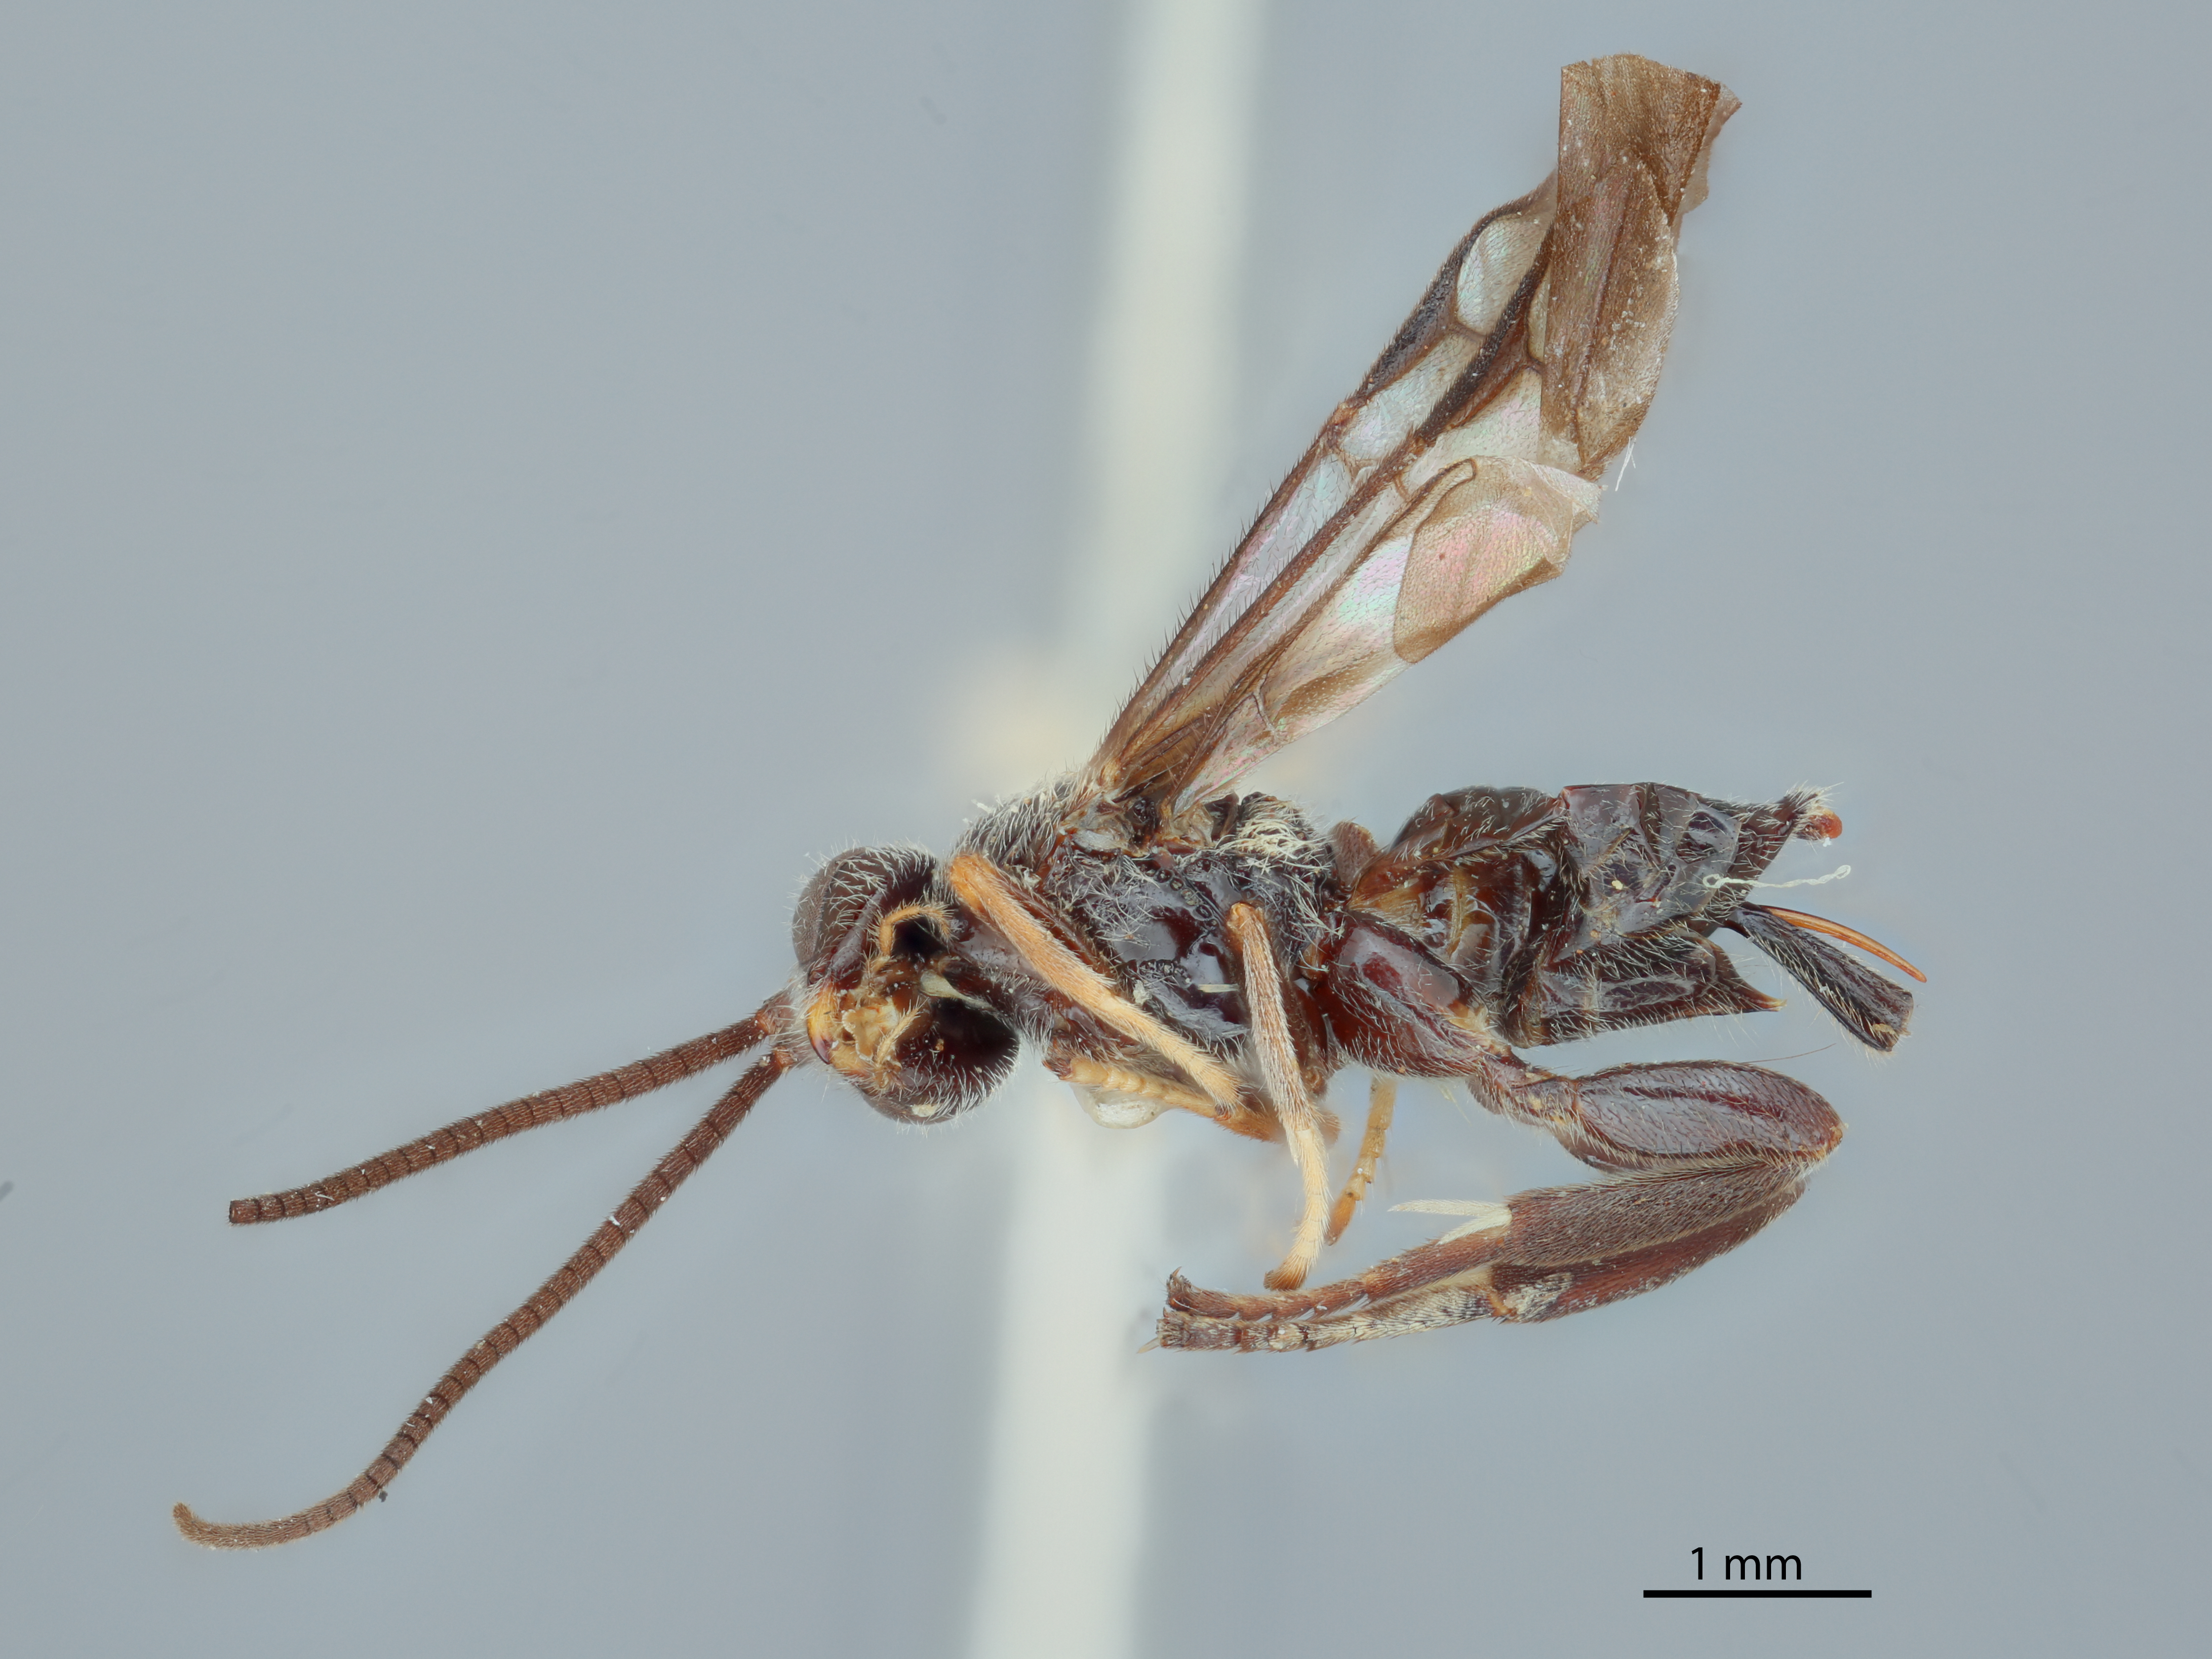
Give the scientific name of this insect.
Cardiochiles philippensis
